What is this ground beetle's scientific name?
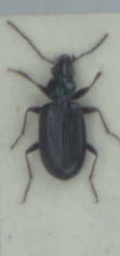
Bembidion atrocaeruleum
